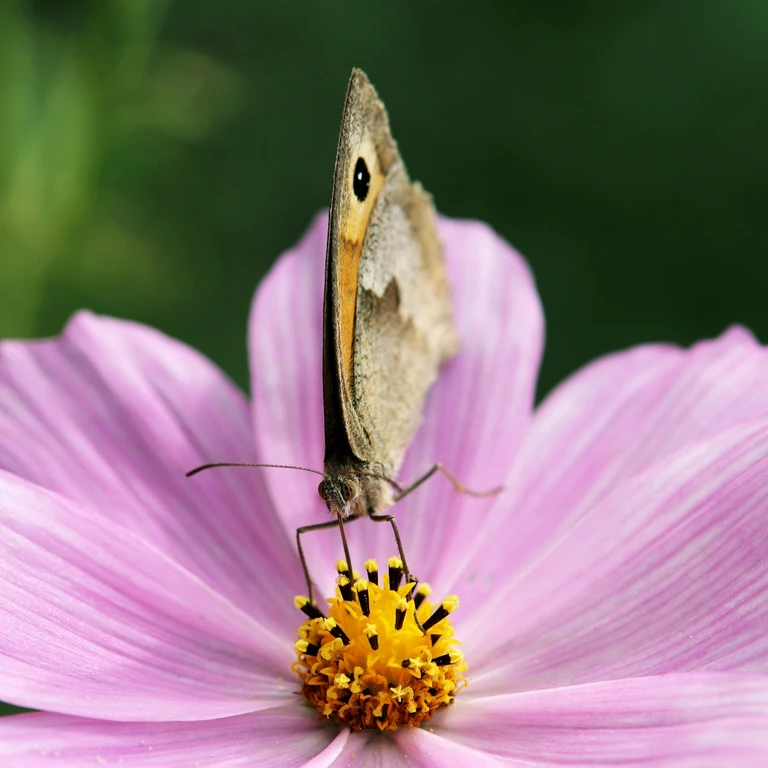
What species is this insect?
Maniola jurtina
